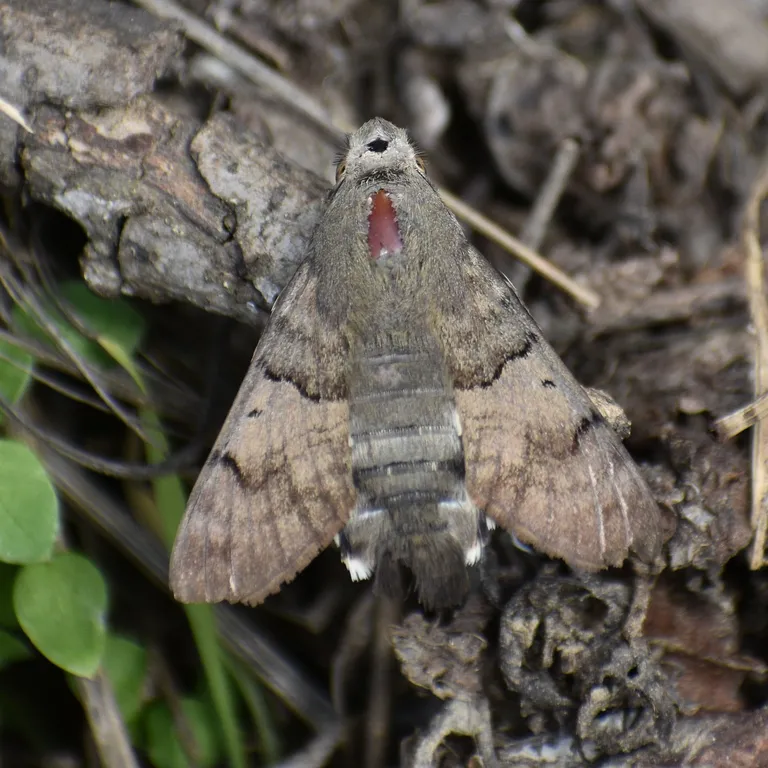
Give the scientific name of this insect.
Macroglossum stellatarum
